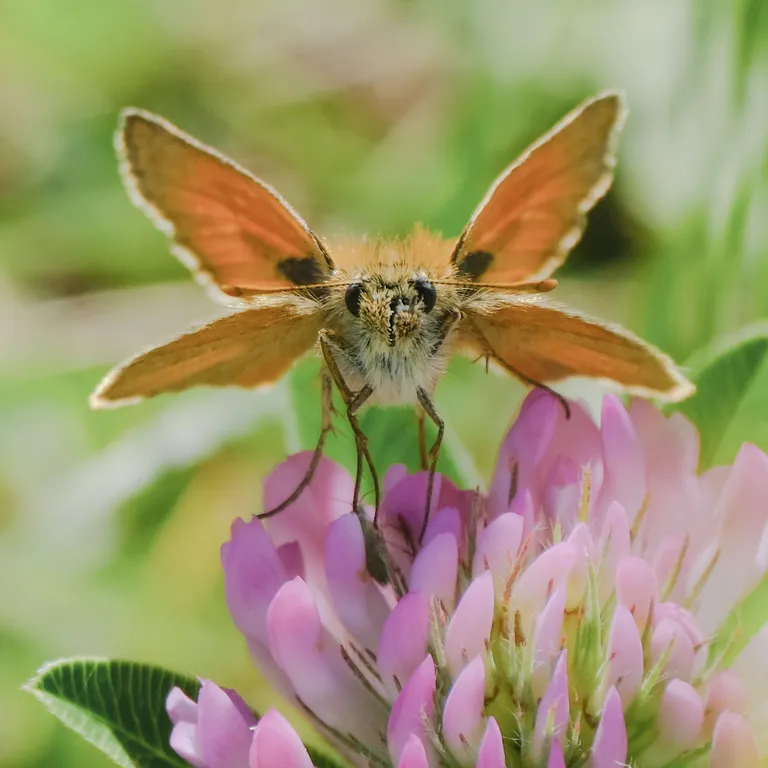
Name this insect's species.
Thymelicus sylvestris
